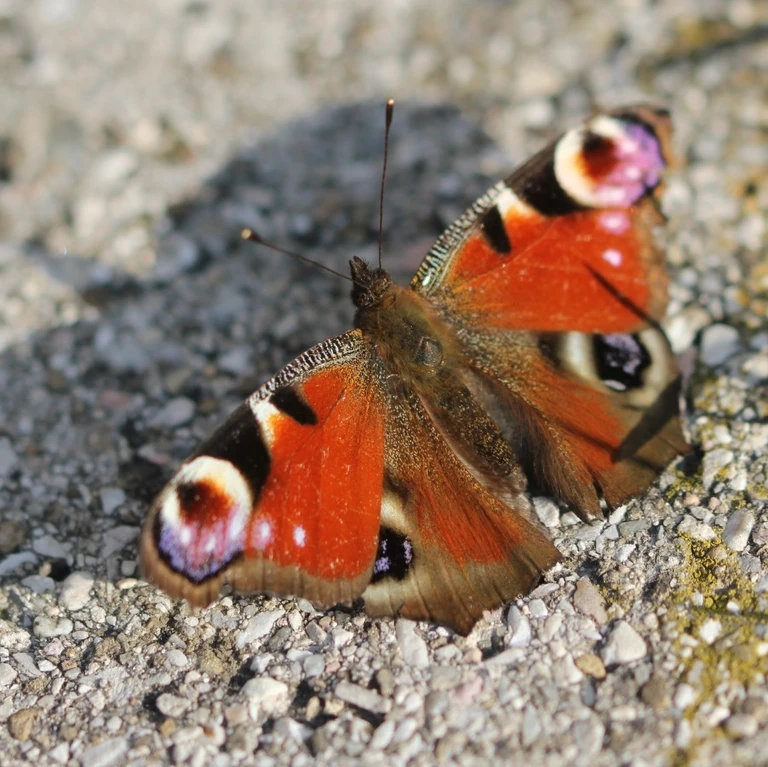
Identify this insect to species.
Aglais io
